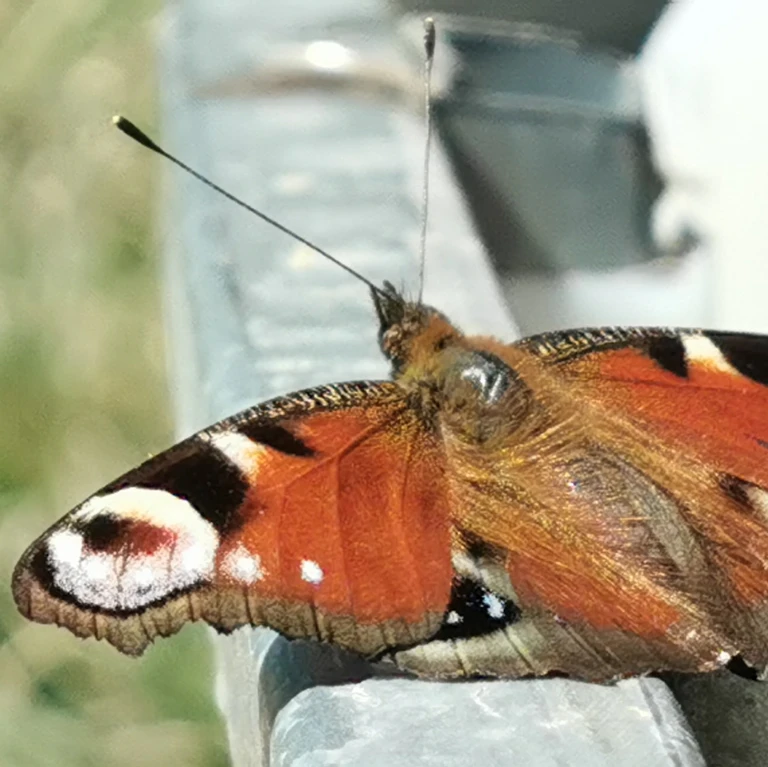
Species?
Aglais io
